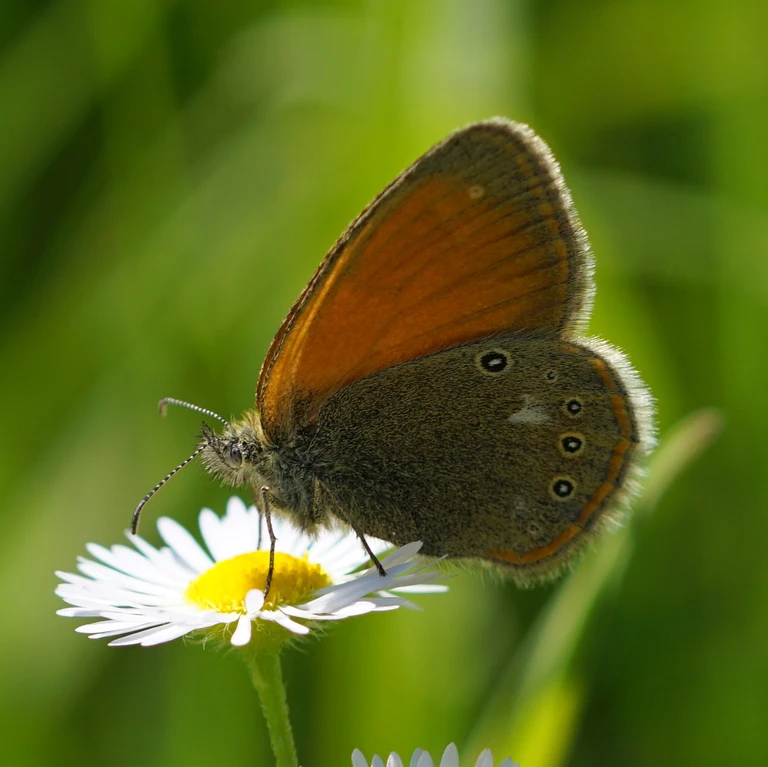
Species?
Coenonympha glycerion (also Coenonympha iphis)
